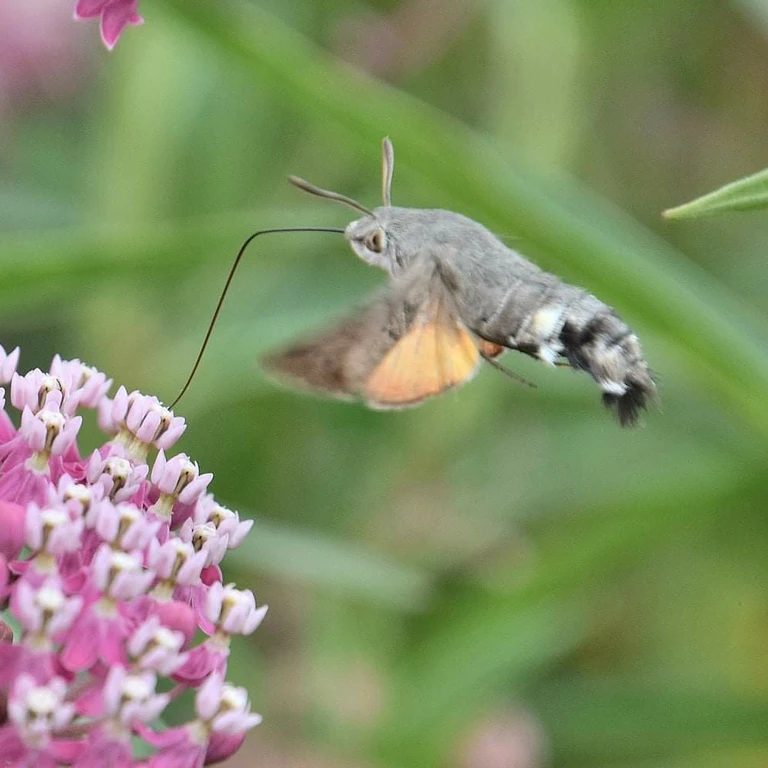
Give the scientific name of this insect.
Macroglossum stellatarum
